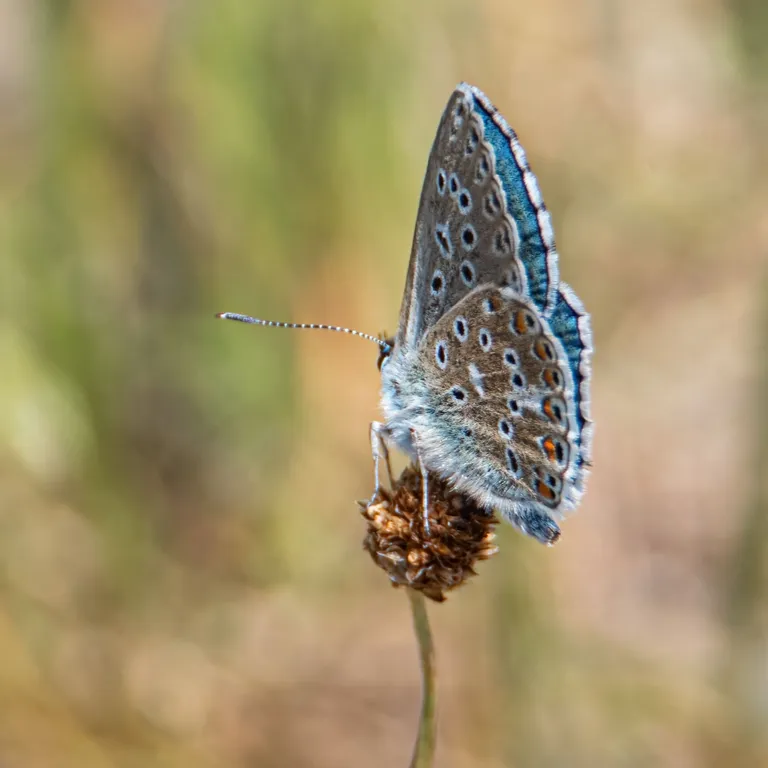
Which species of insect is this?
Lysandra bellargus
